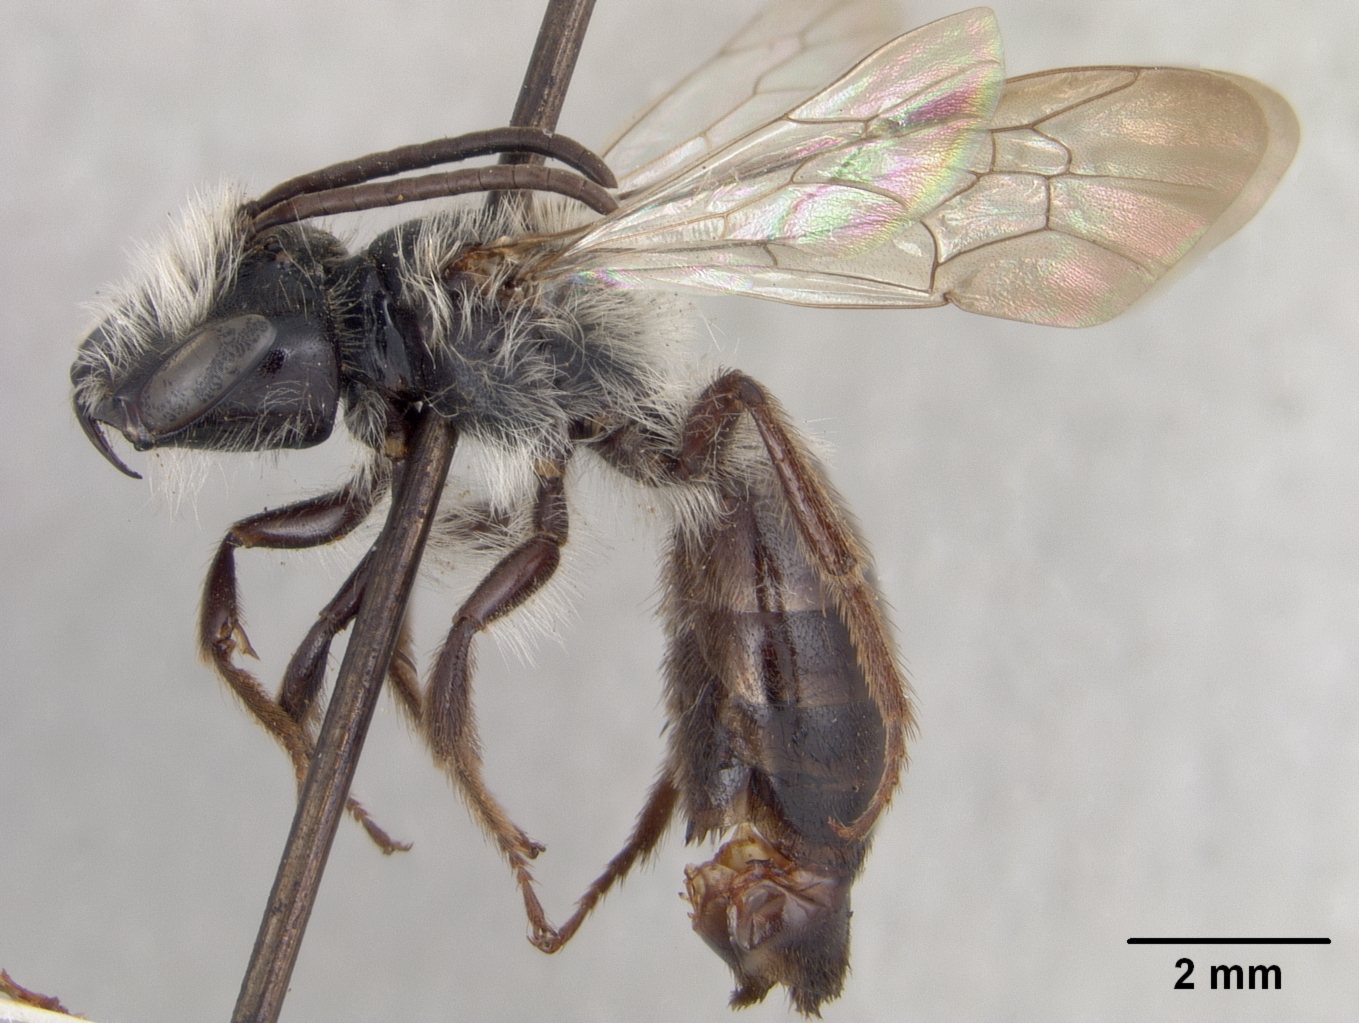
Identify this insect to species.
Andrena durangoensis
